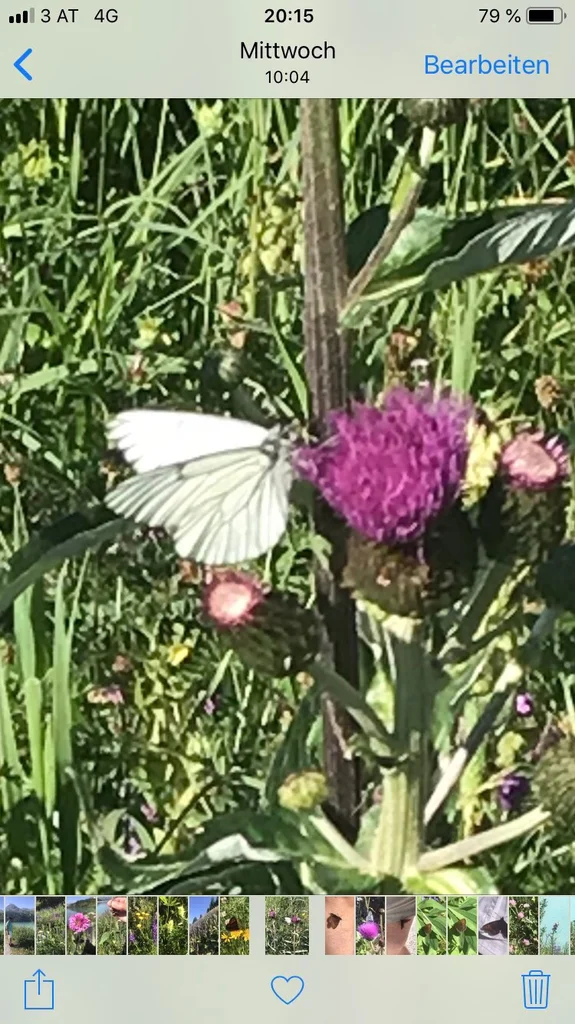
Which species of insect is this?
Aporia crataegi
